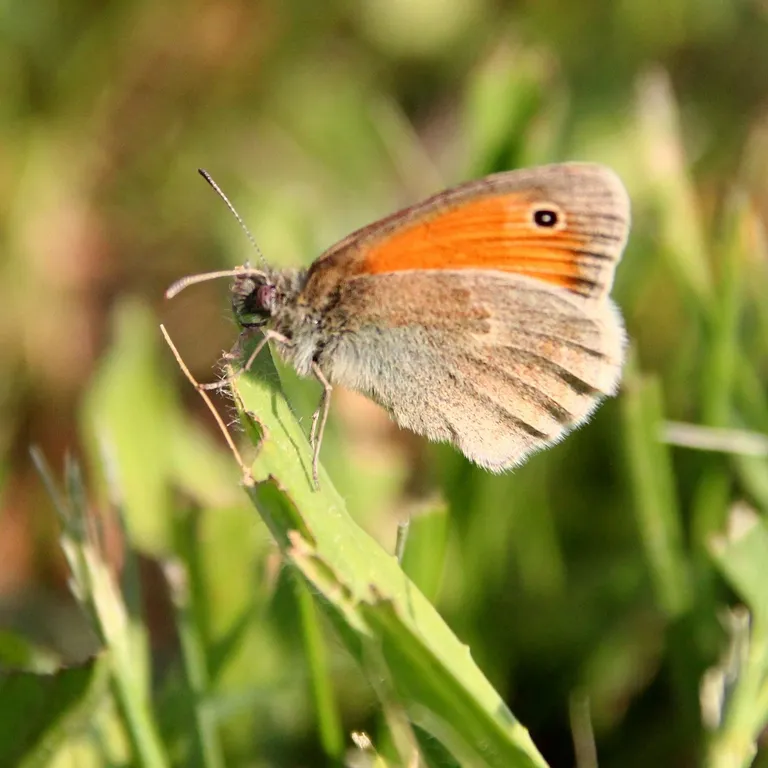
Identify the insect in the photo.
Coenonympha pamphilus
